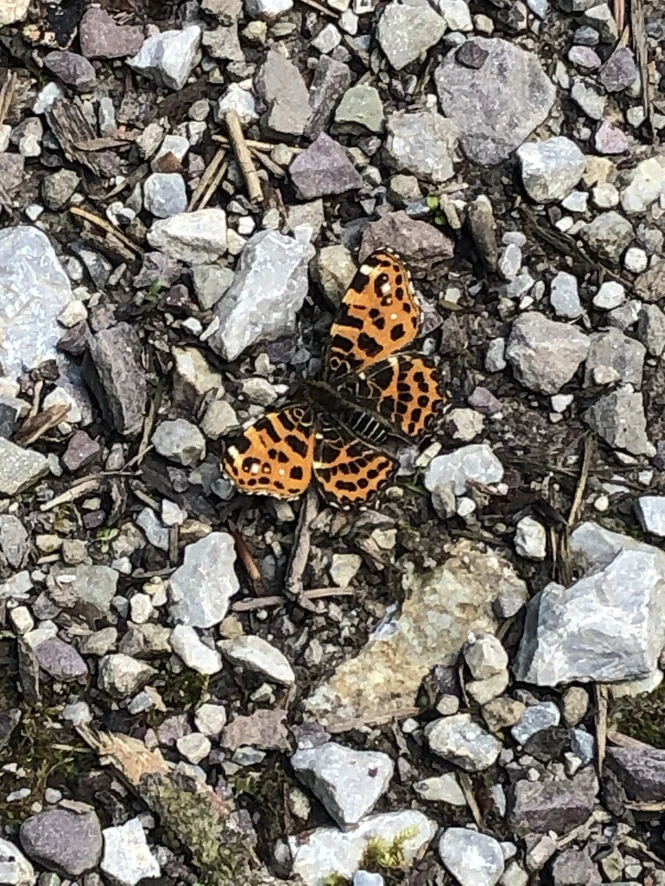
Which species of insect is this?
Araschnia levana
